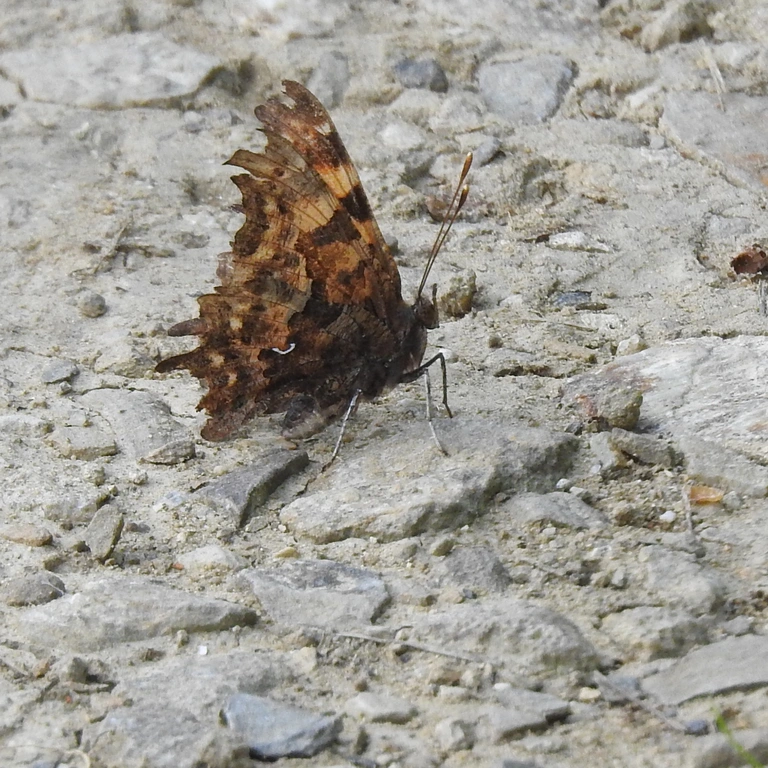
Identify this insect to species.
Polygonia c-album
